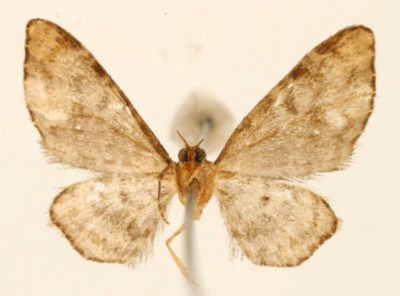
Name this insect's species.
Tephroclystia mollita
